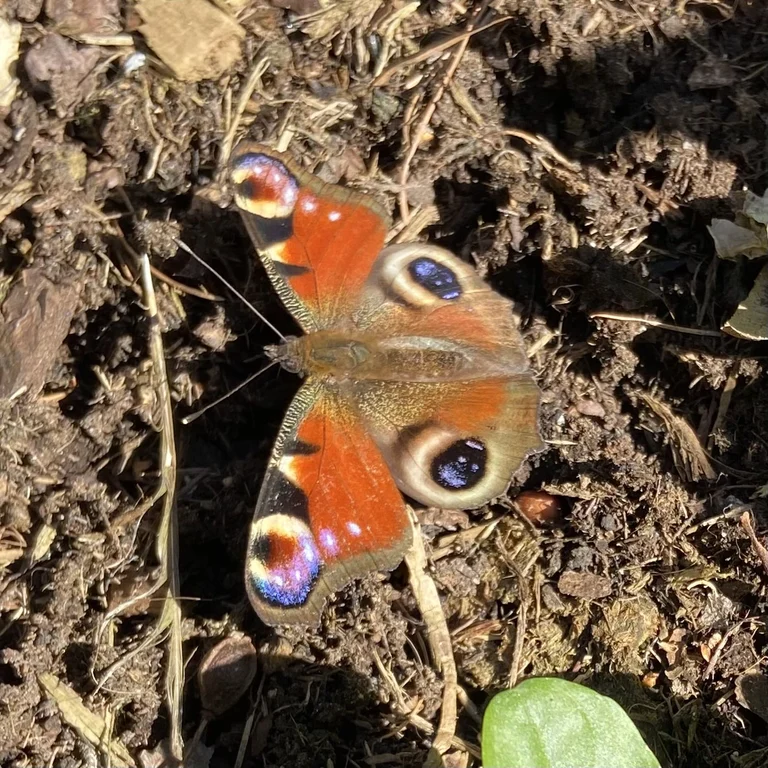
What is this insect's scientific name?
Aglais io
